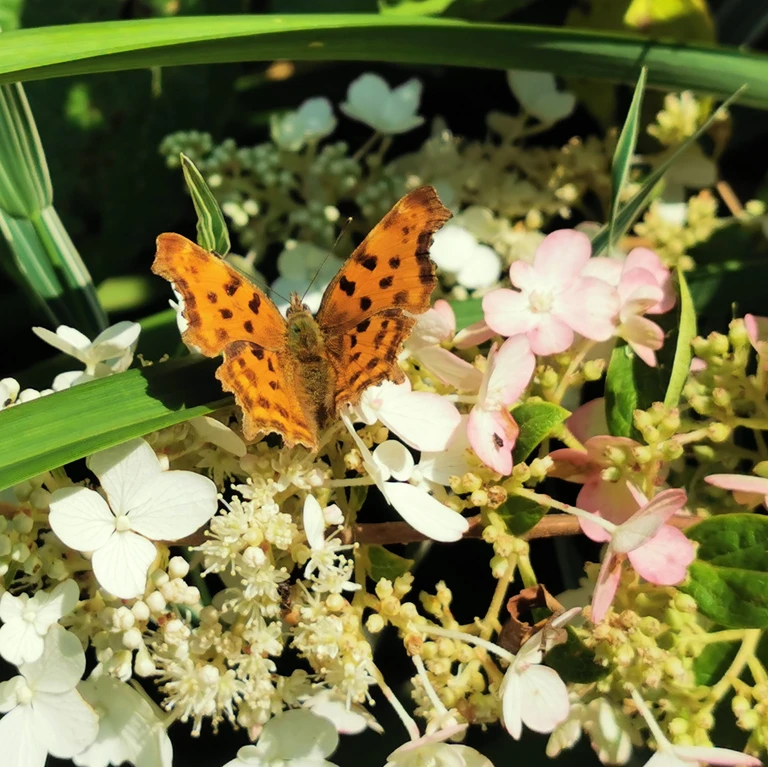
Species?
Polygonia c-album
